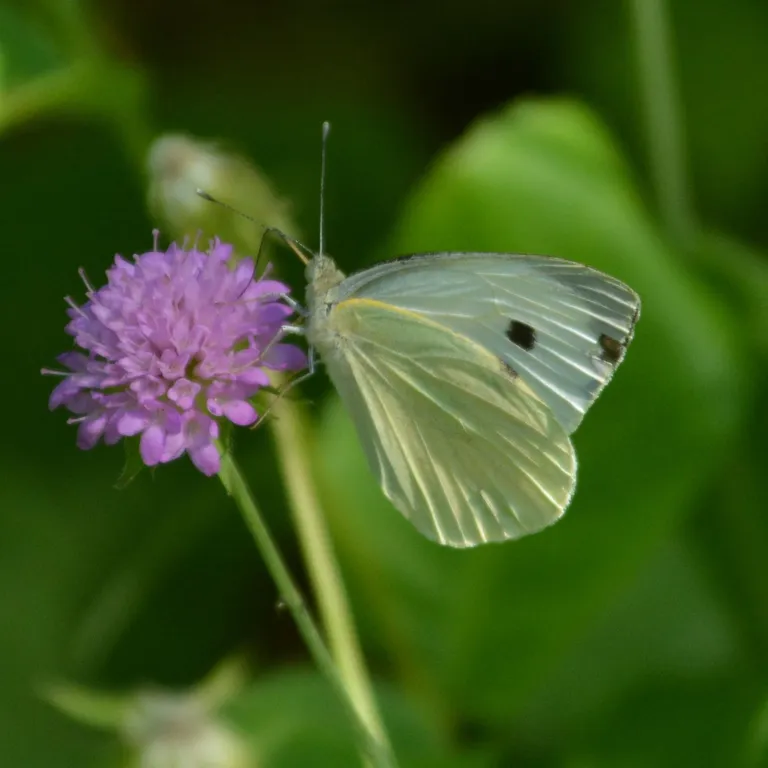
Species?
Pieris brassicae
